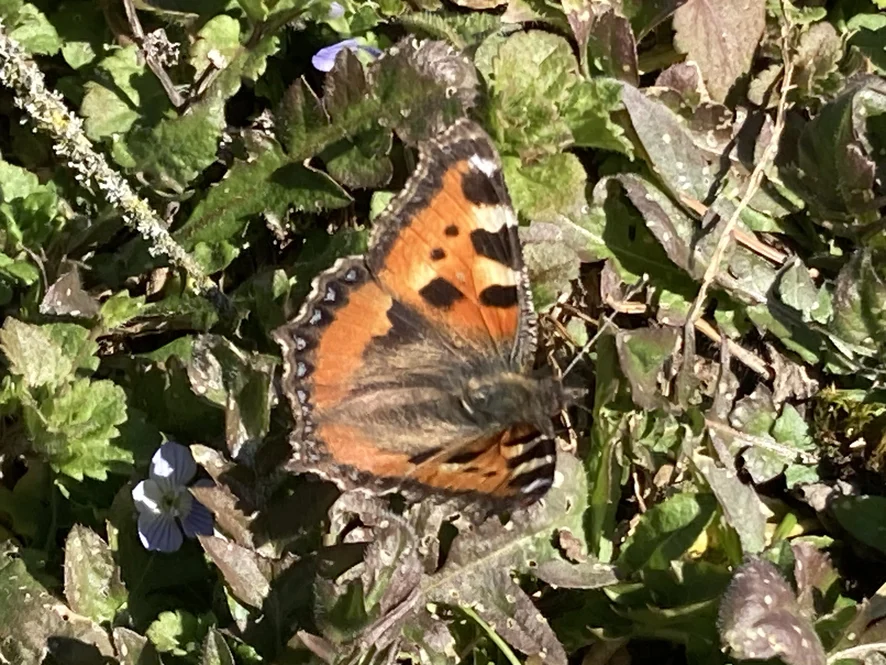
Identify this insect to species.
Aglais urticae
